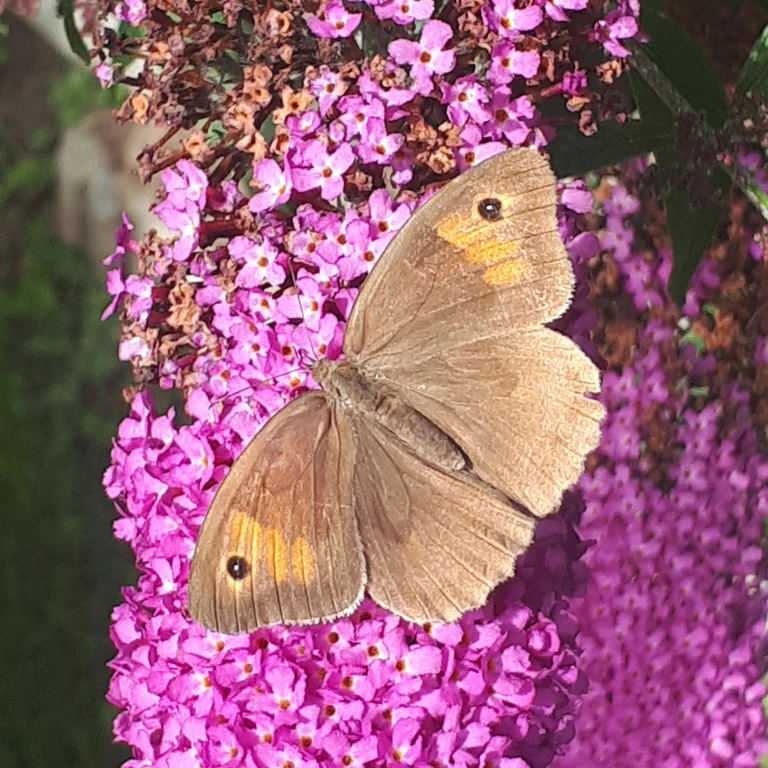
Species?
Maniola jurtina
